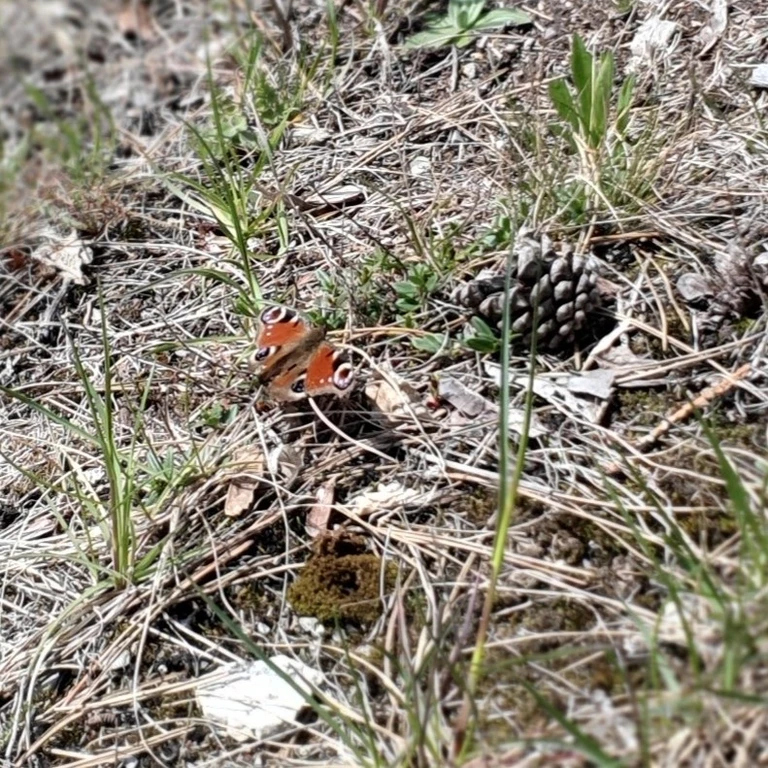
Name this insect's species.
Aglais io
